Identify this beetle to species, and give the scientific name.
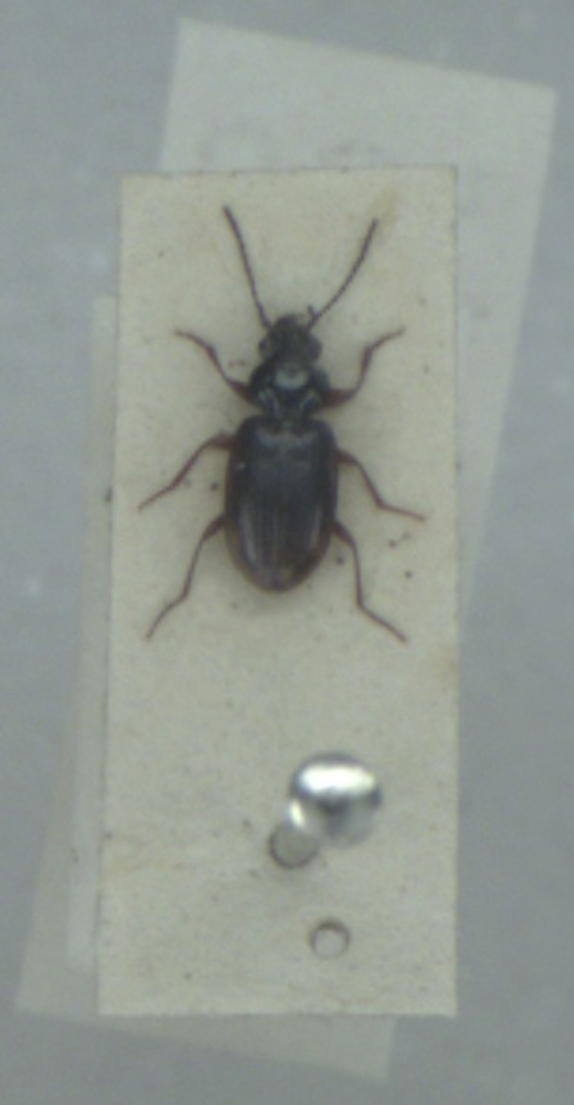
Bembidion lunulatum
